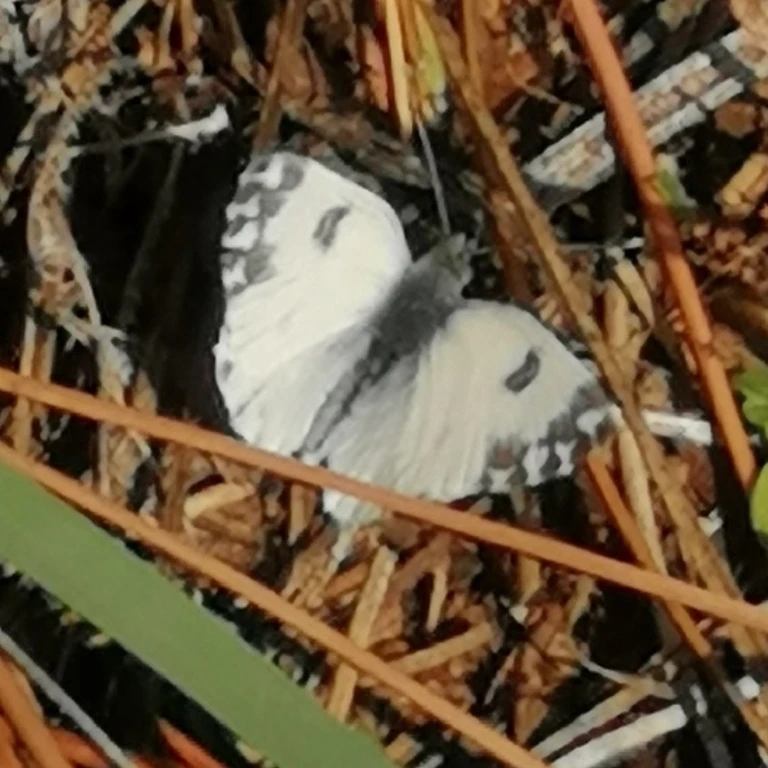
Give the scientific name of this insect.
Pontia edusa
